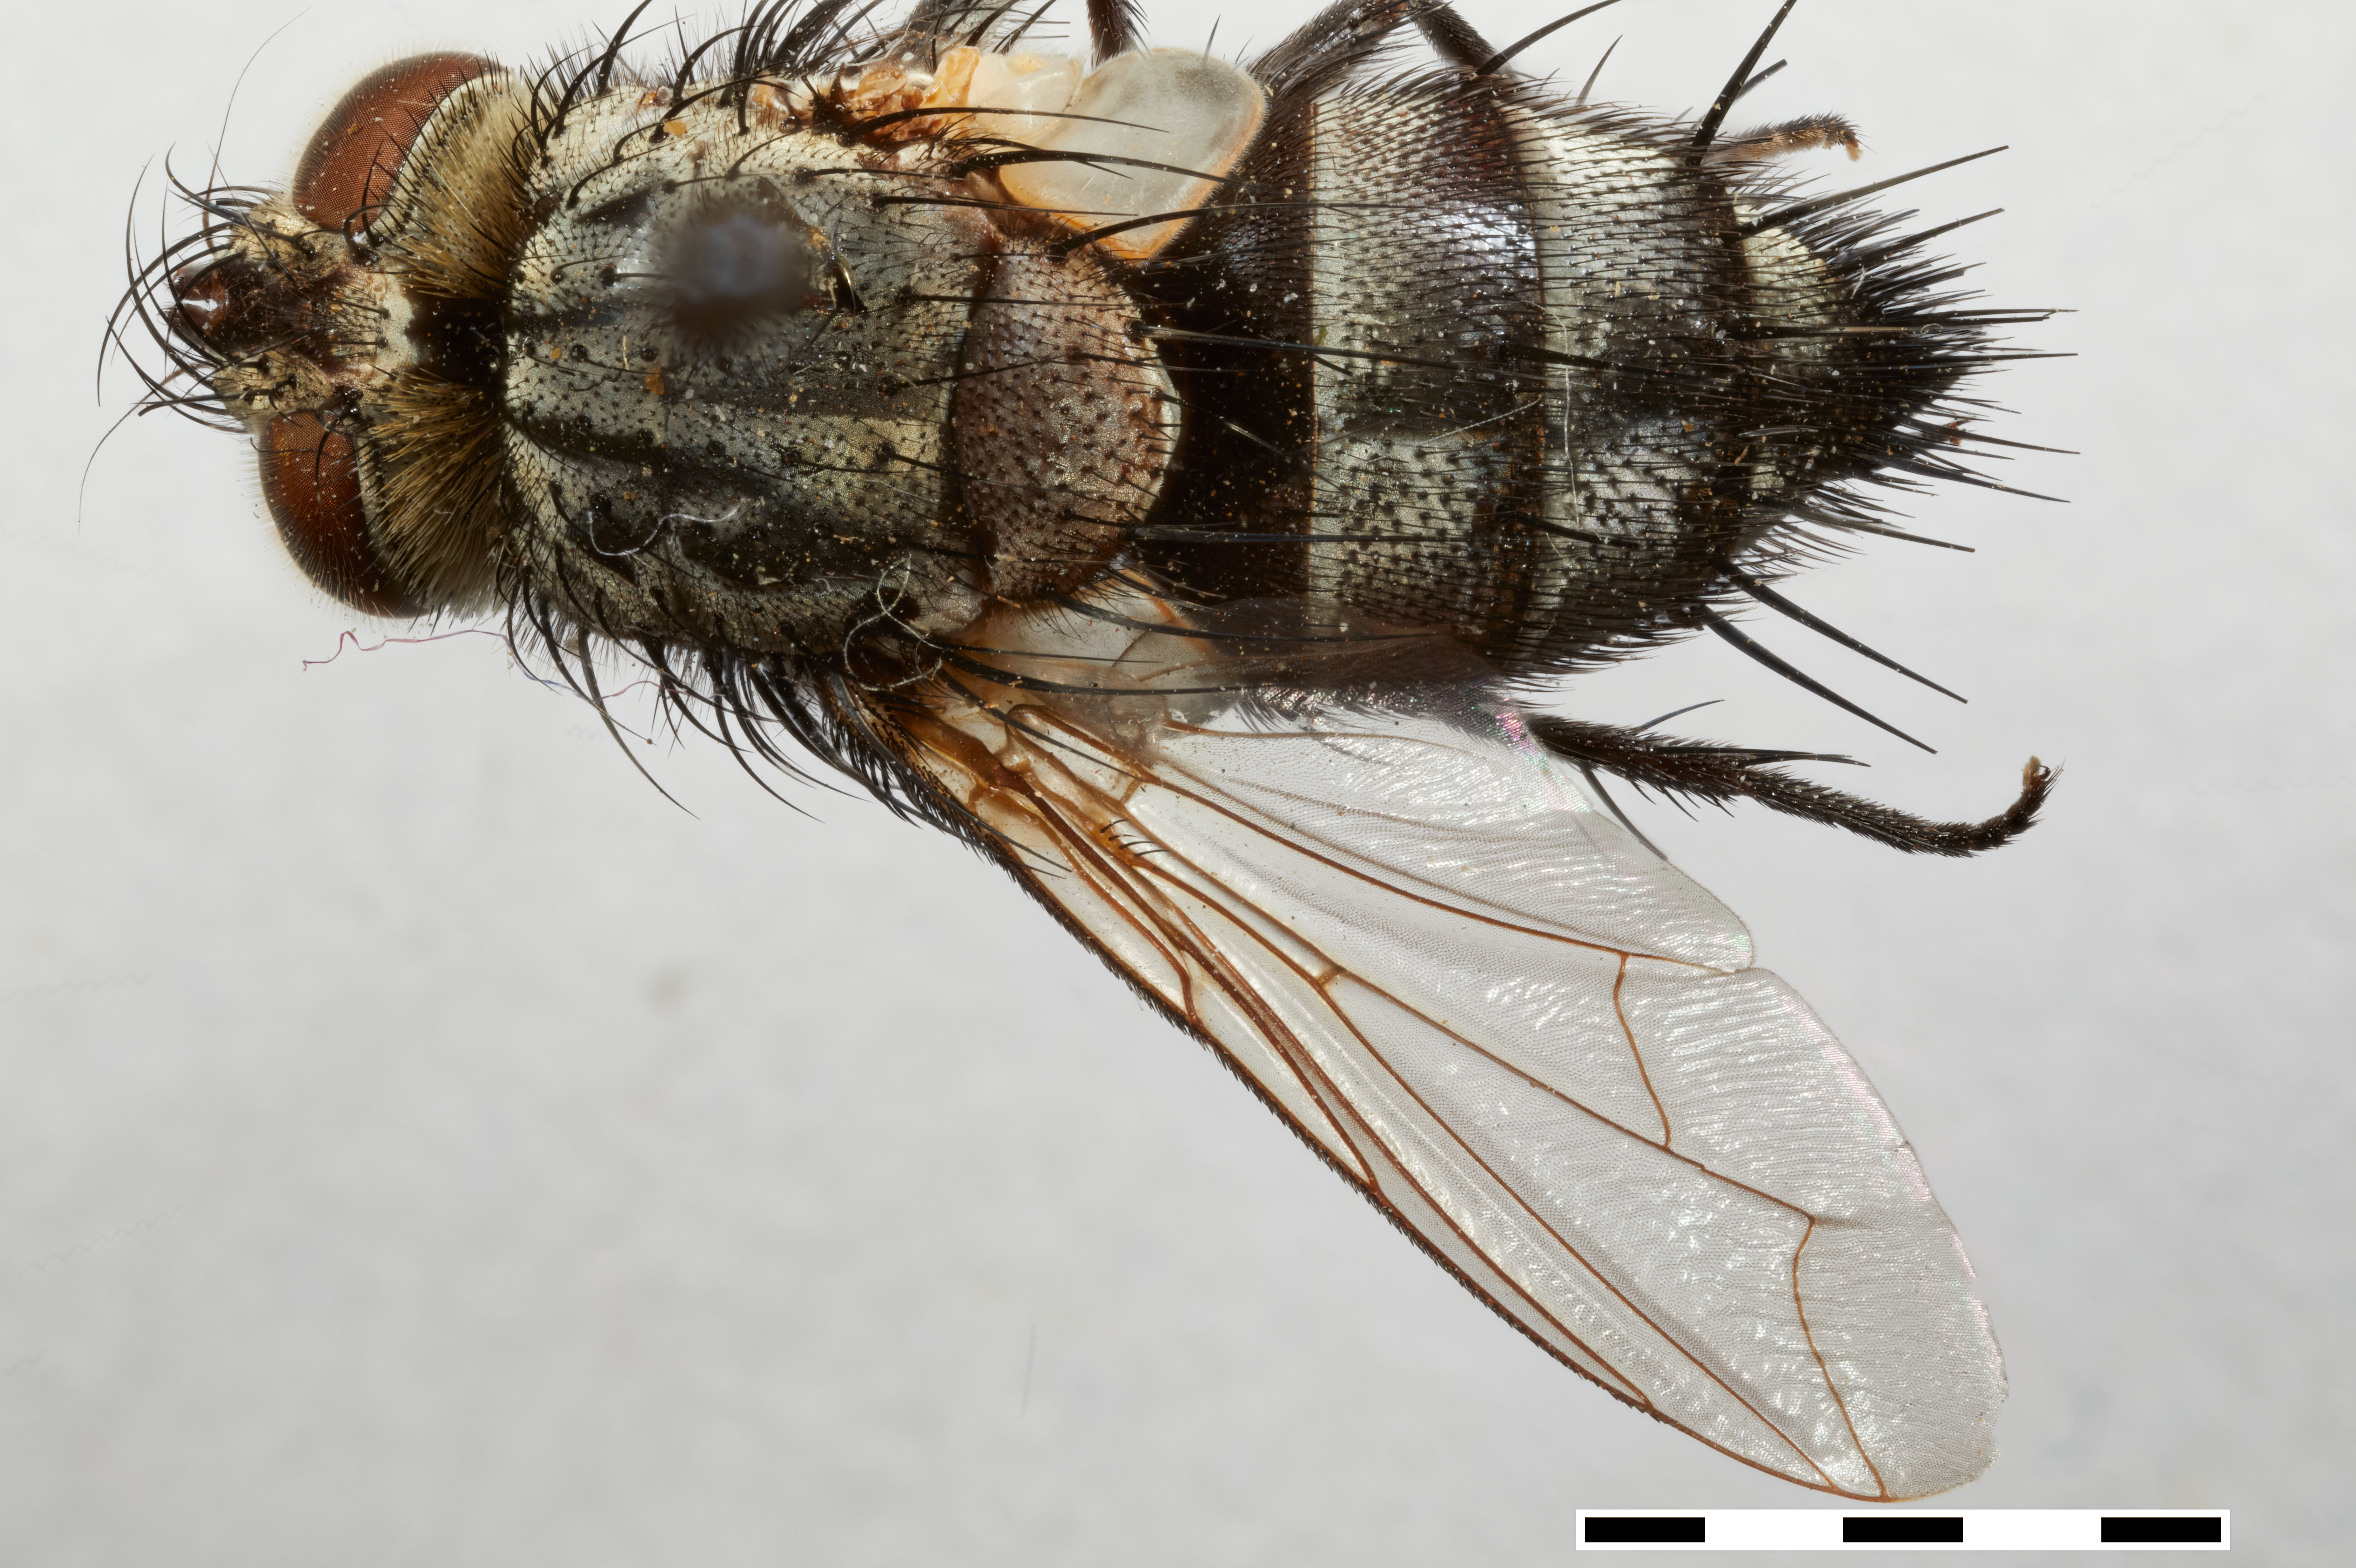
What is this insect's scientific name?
Palpexorista phoroceroides
